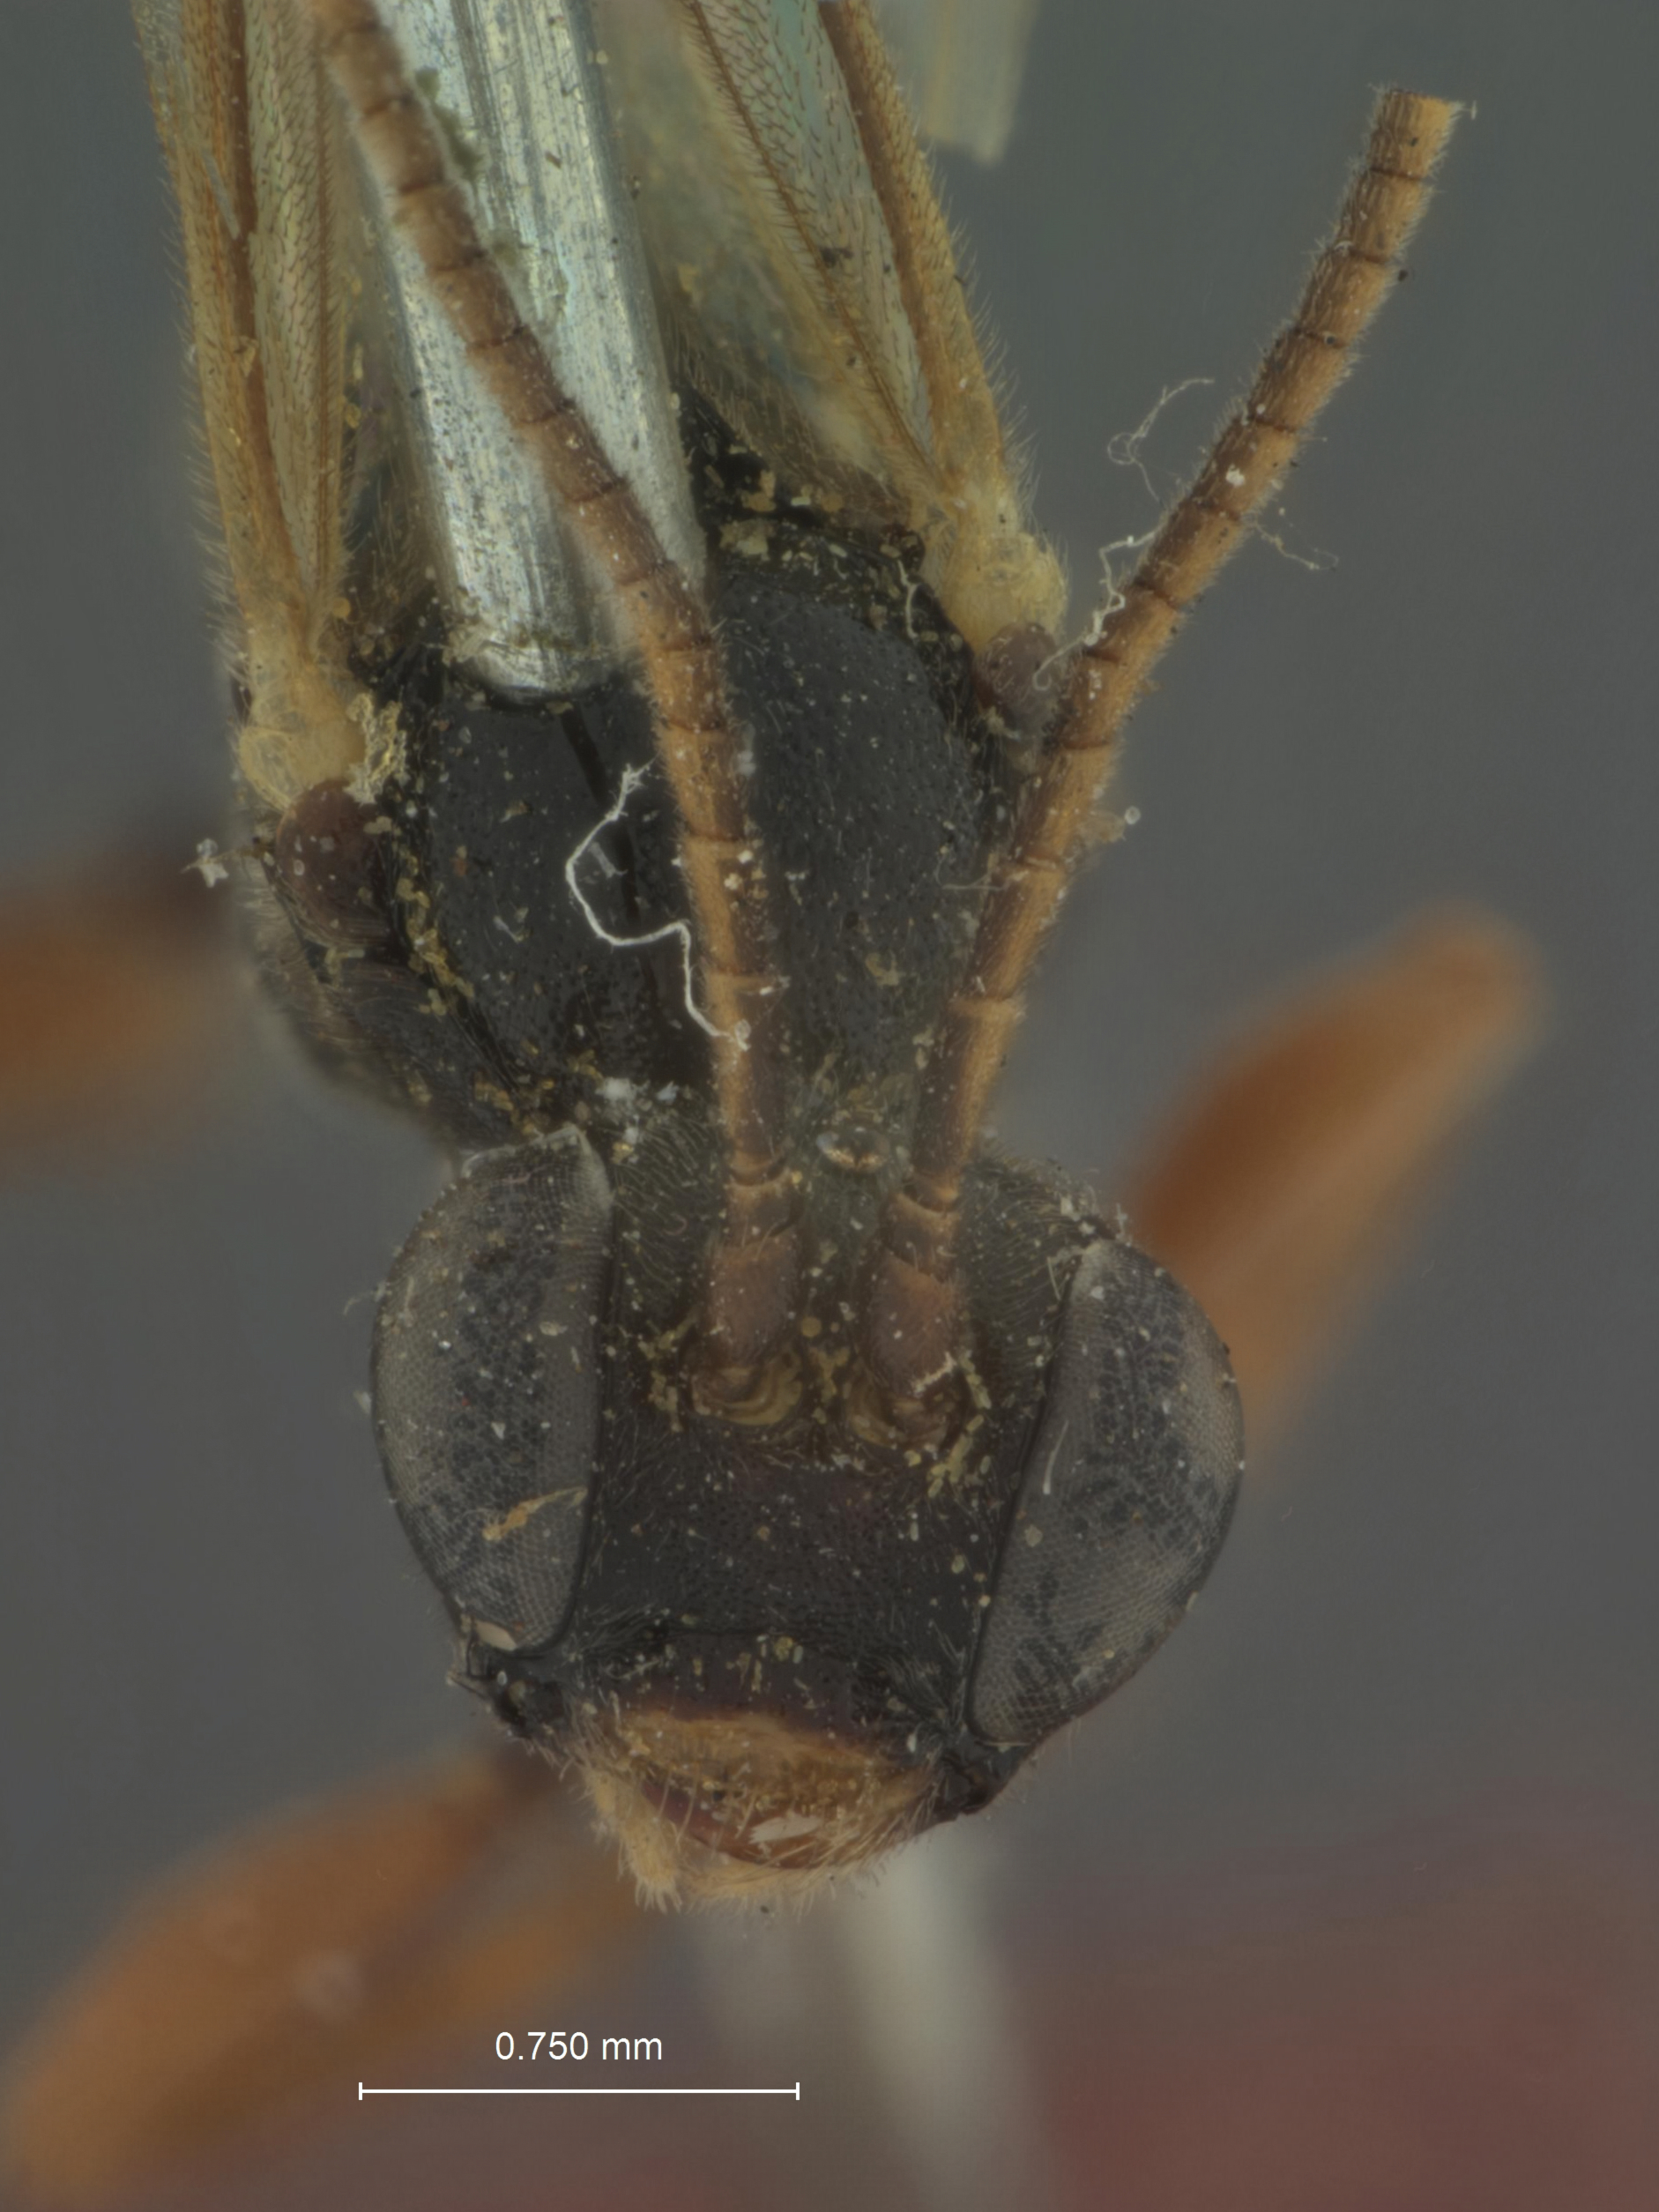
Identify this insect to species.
Polyblastus glacialis
